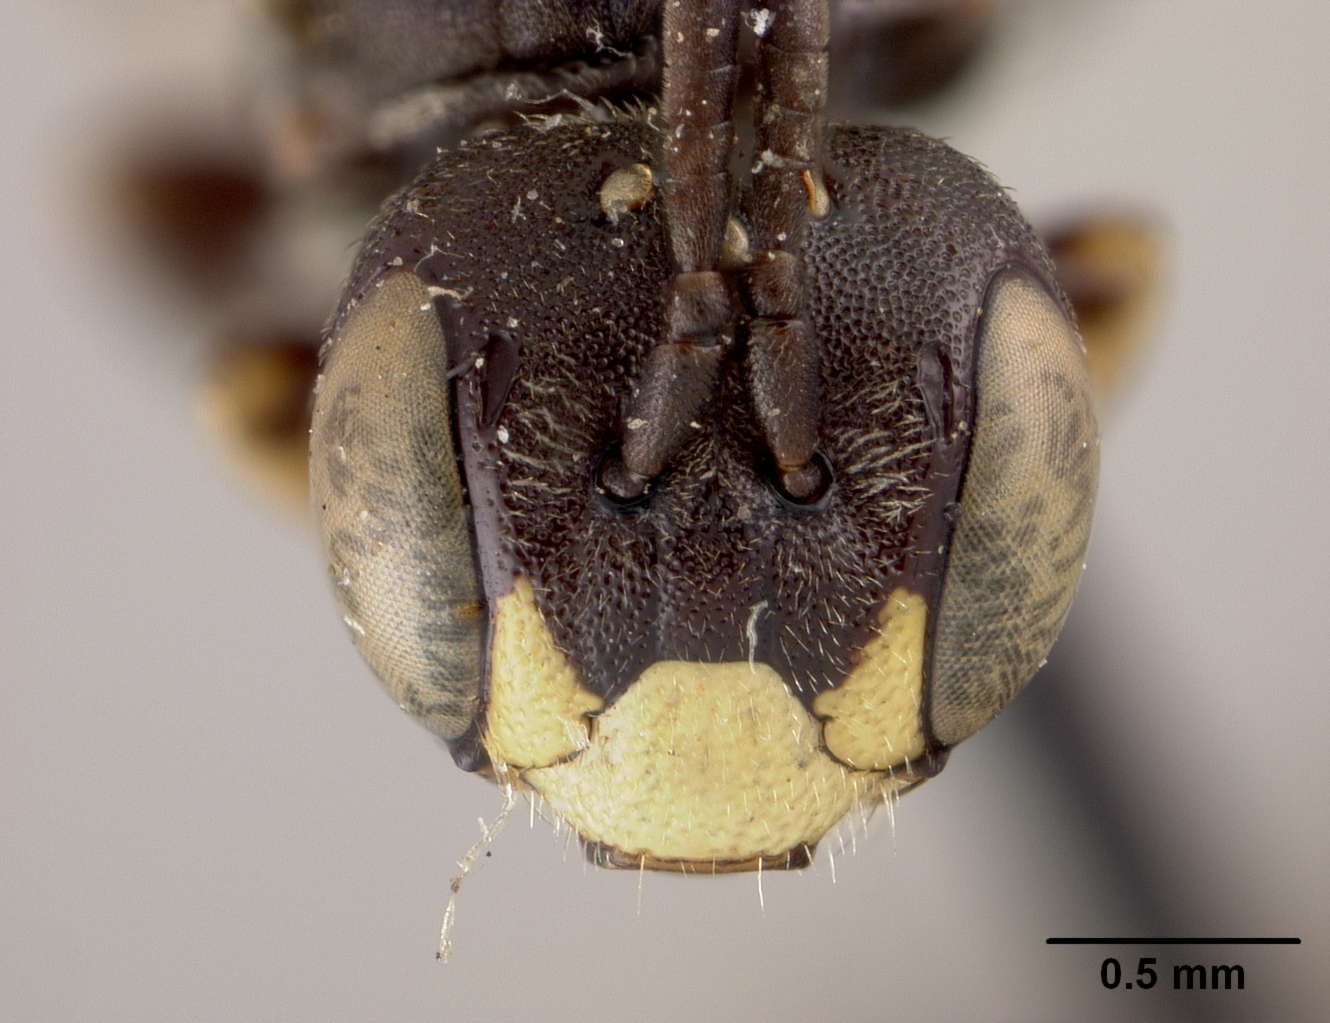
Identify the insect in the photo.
Pseudopanurgus stevensi
